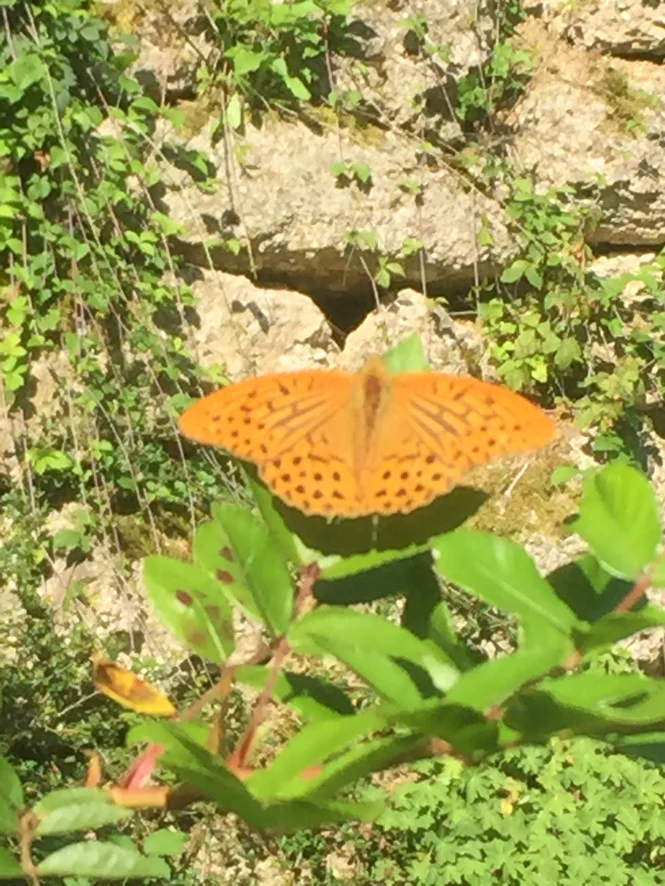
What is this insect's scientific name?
Argynnis paphia
